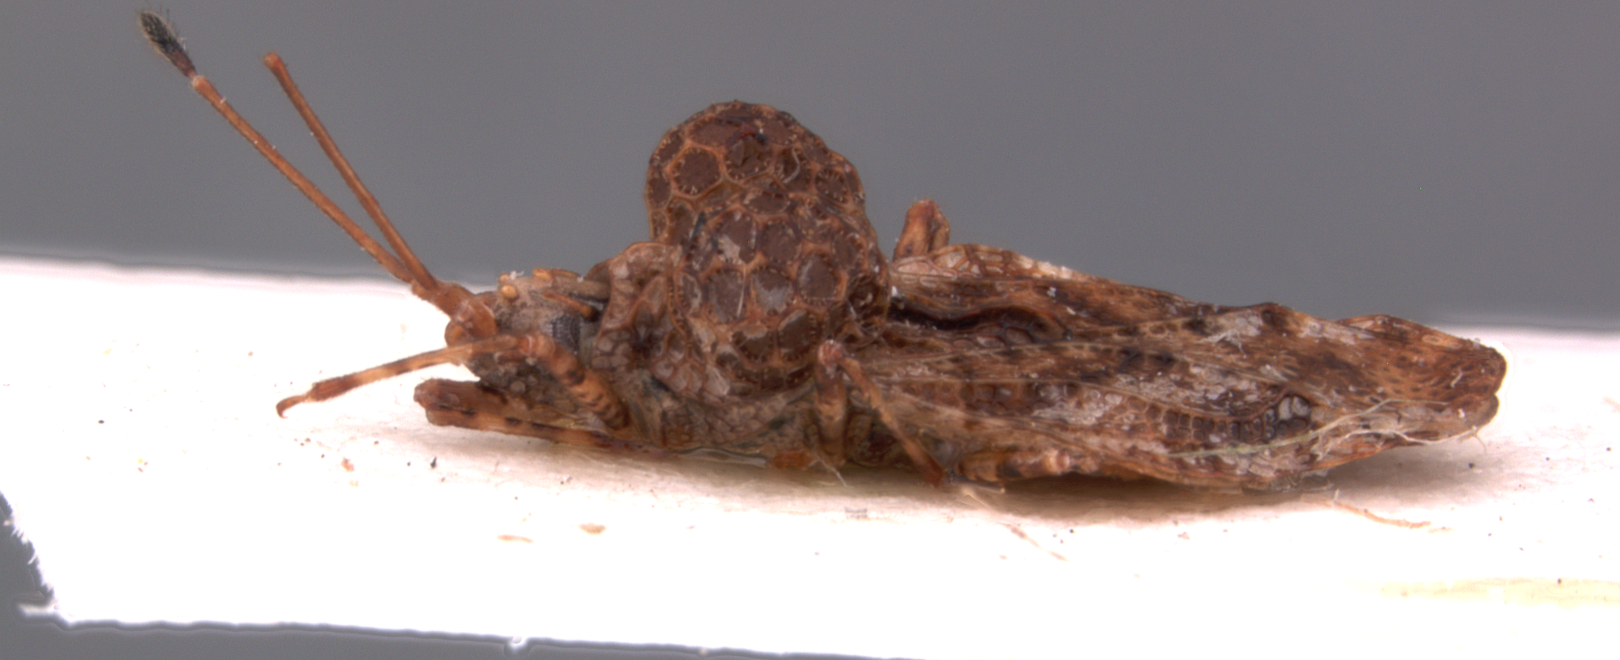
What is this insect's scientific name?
Dictyotingis monticula
